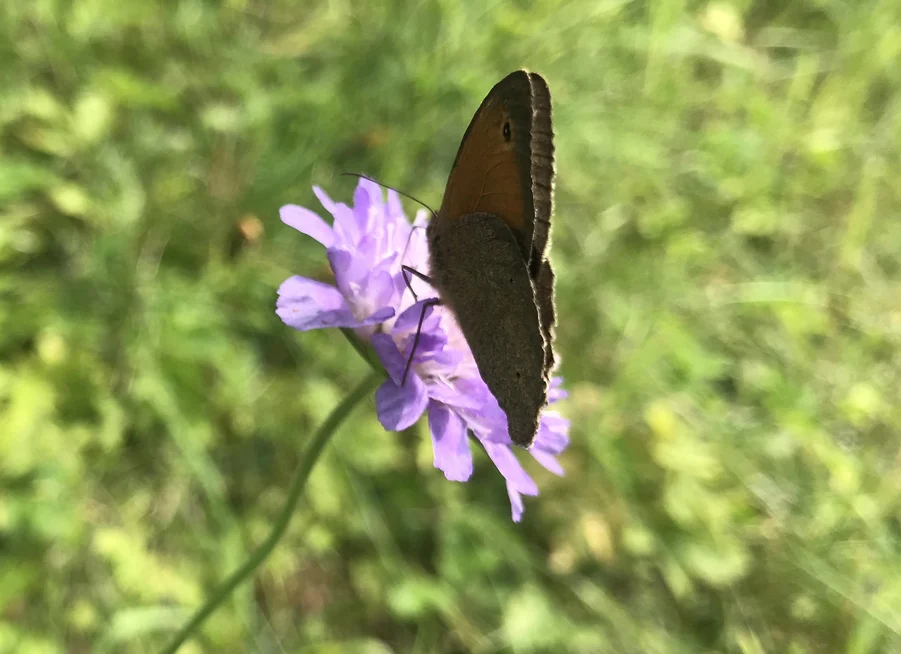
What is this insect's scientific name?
Maniola jurtina
